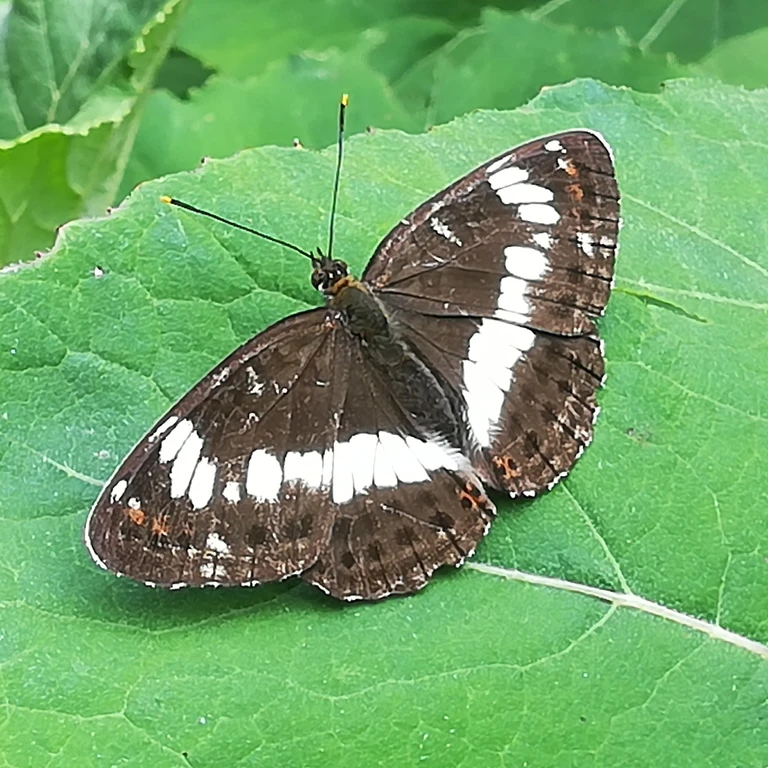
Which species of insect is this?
Limenitis camilla (also Ladoga camilla)
